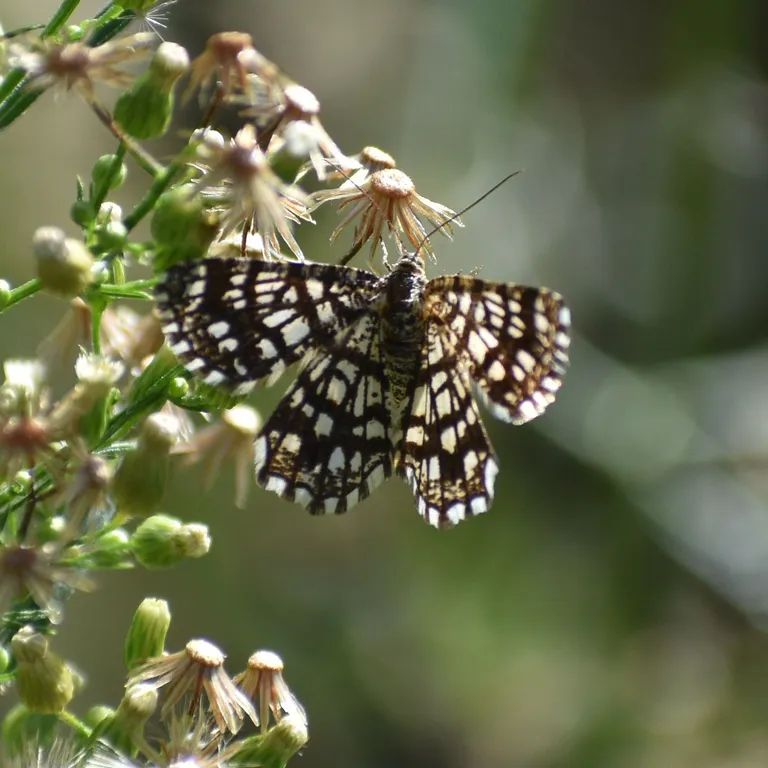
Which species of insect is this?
Chiasmia clathrata
